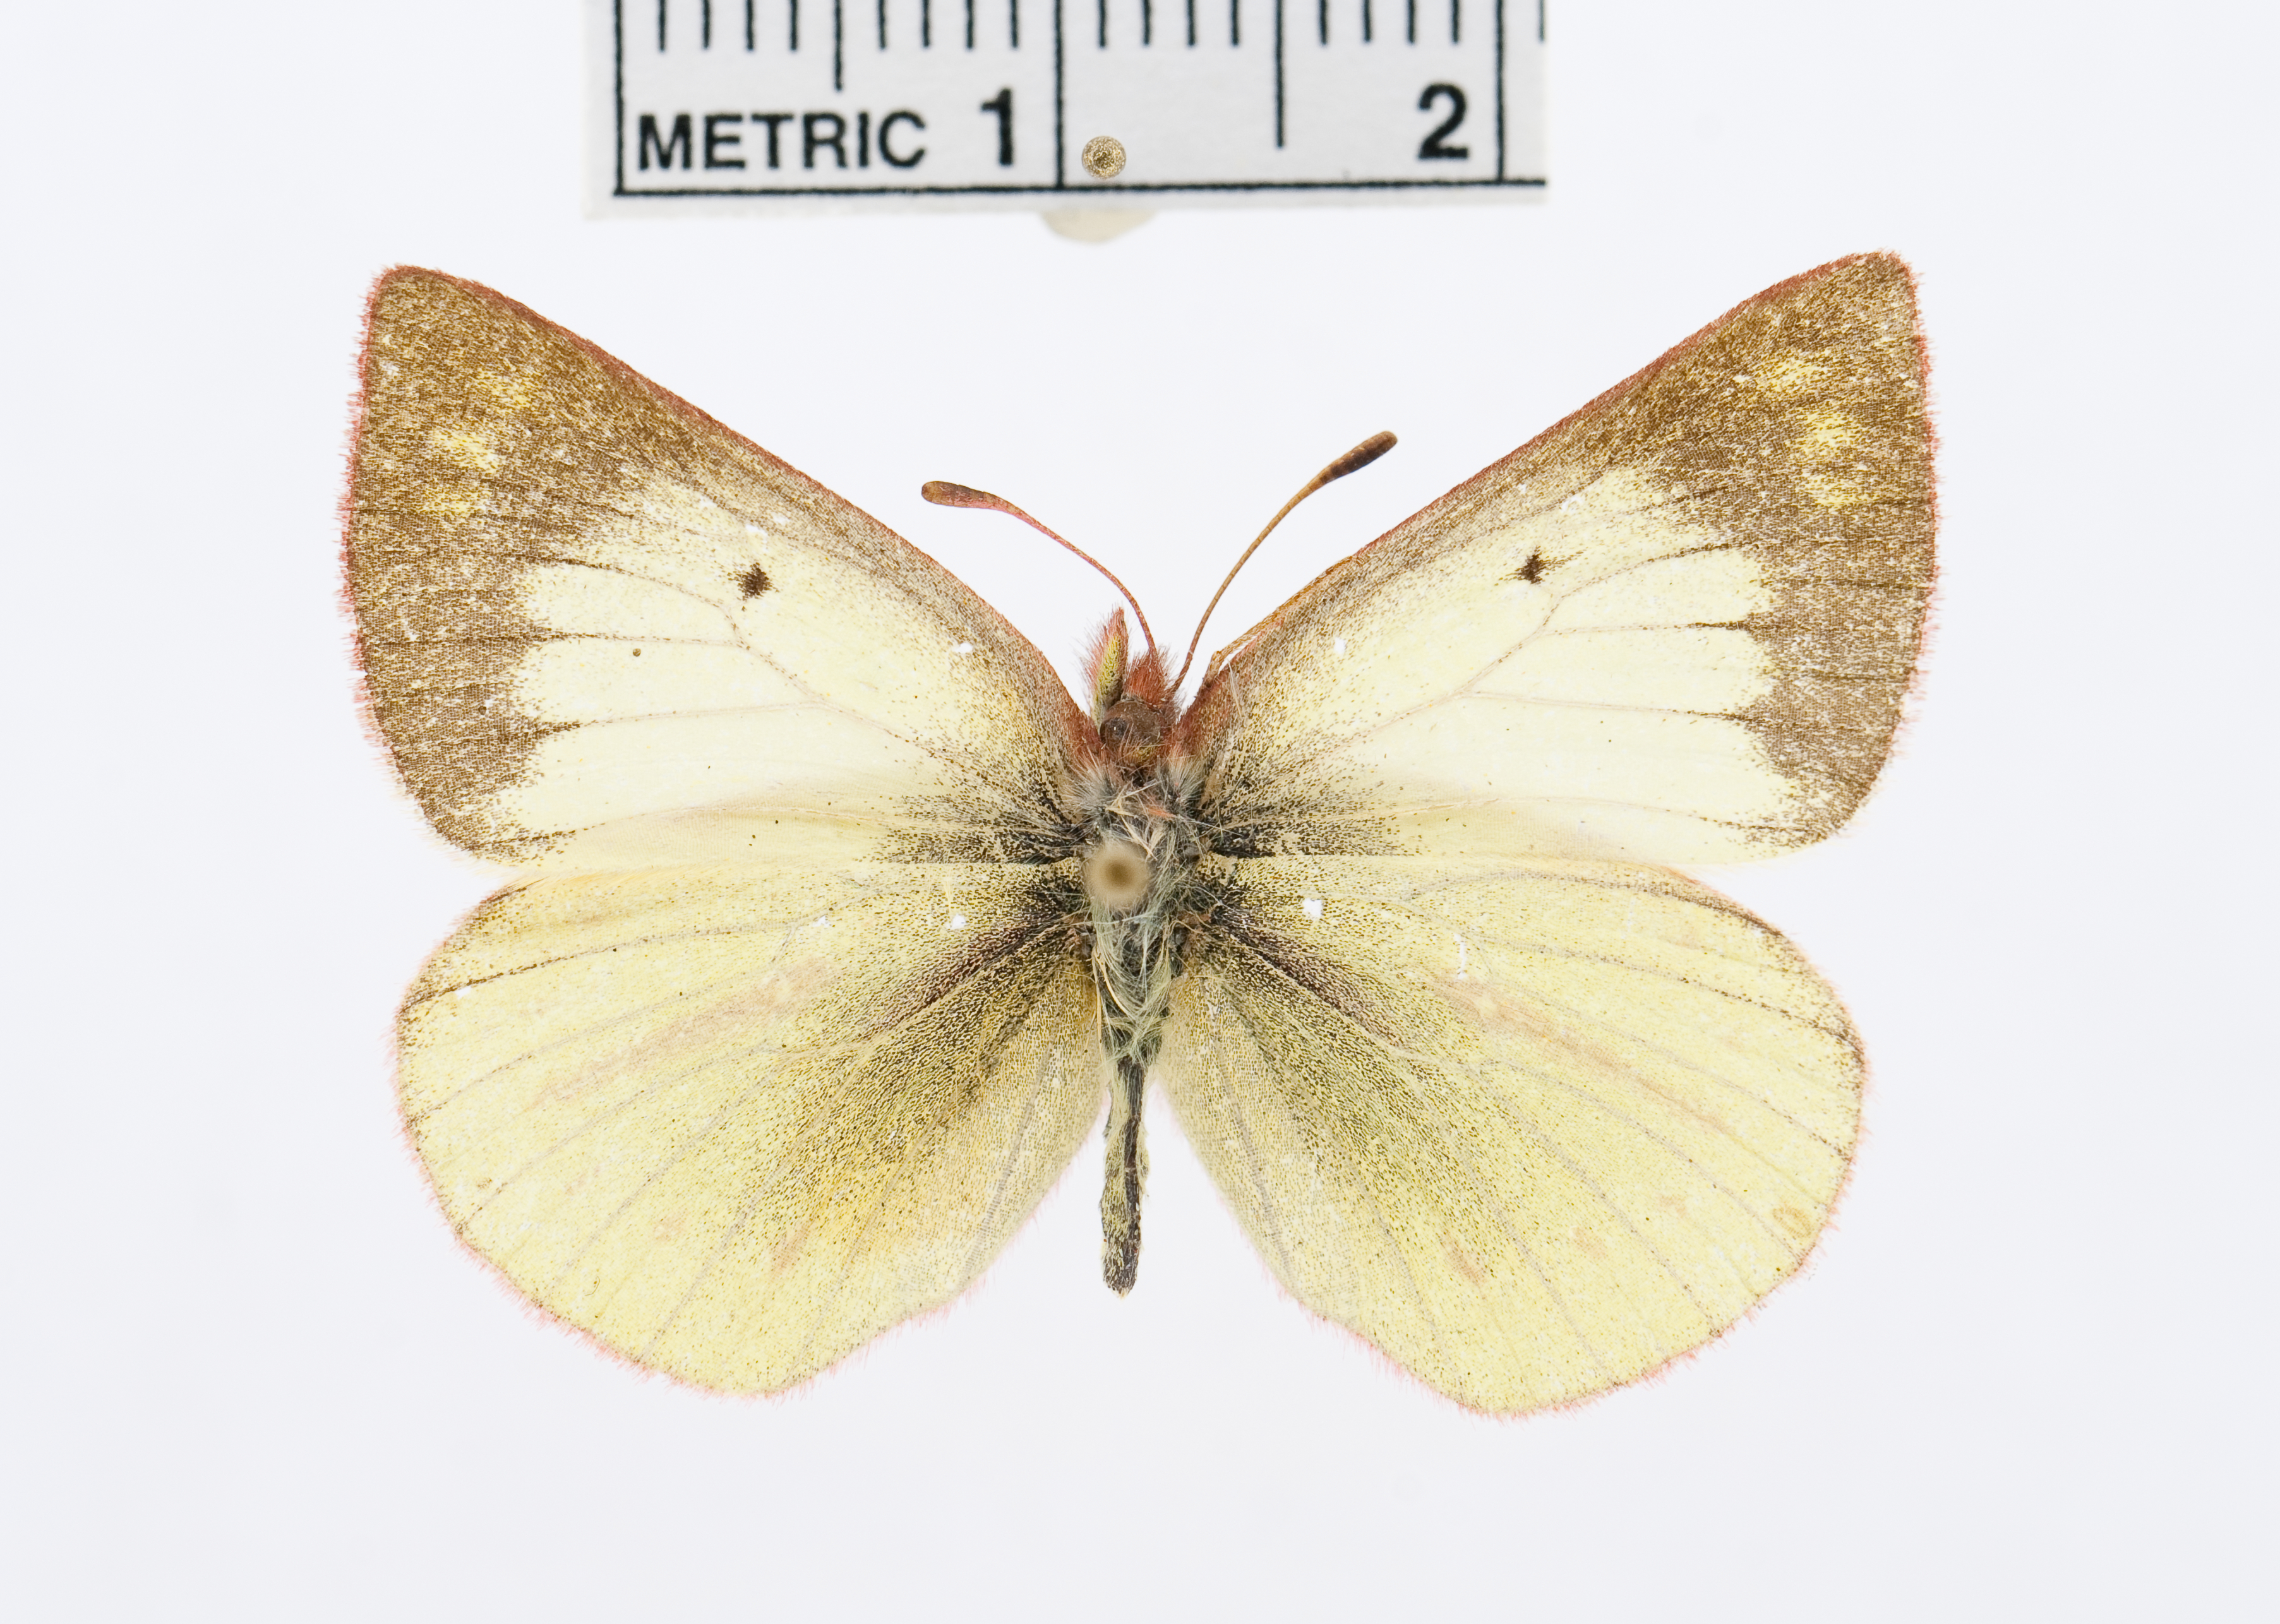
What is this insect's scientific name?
Colias euxanthe
